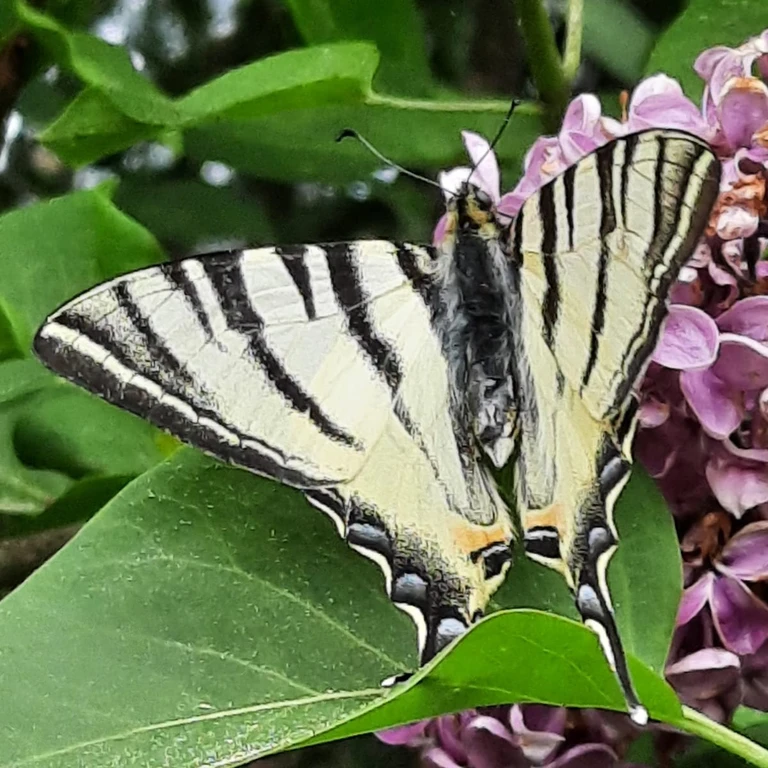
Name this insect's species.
Iphiclides podalirius
